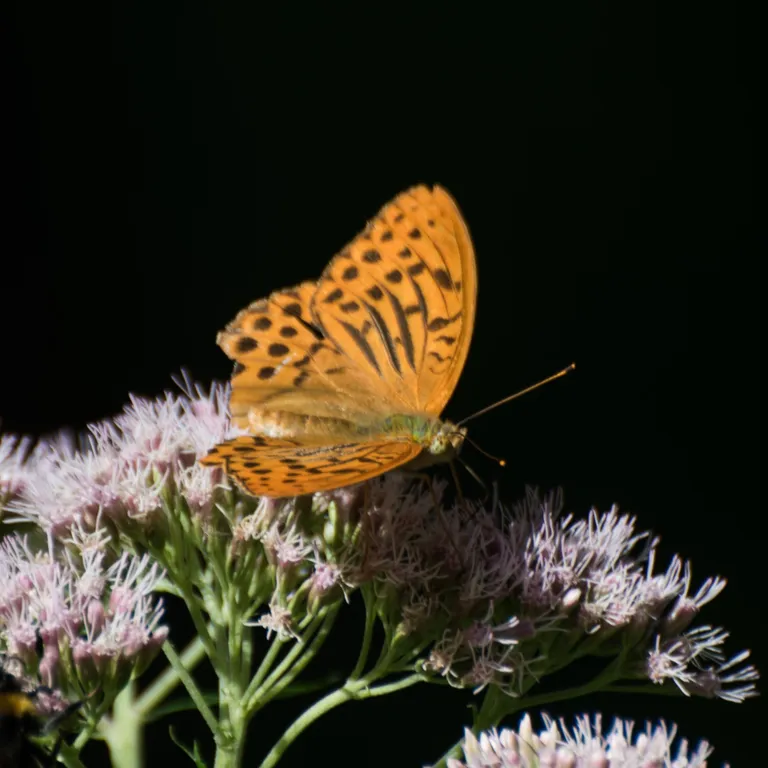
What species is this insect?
Argynnis paphia
